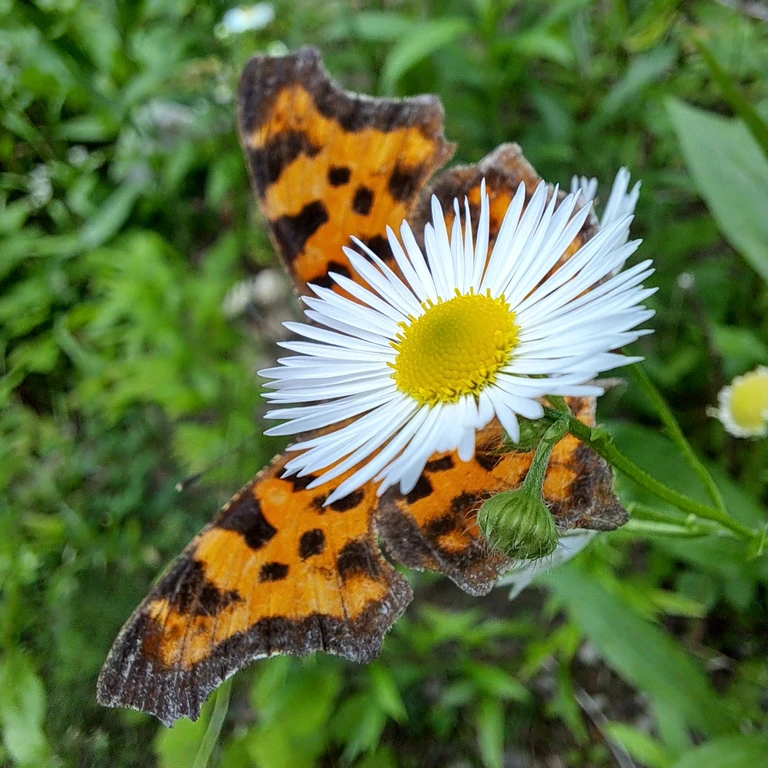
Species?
Polygonia c-album
